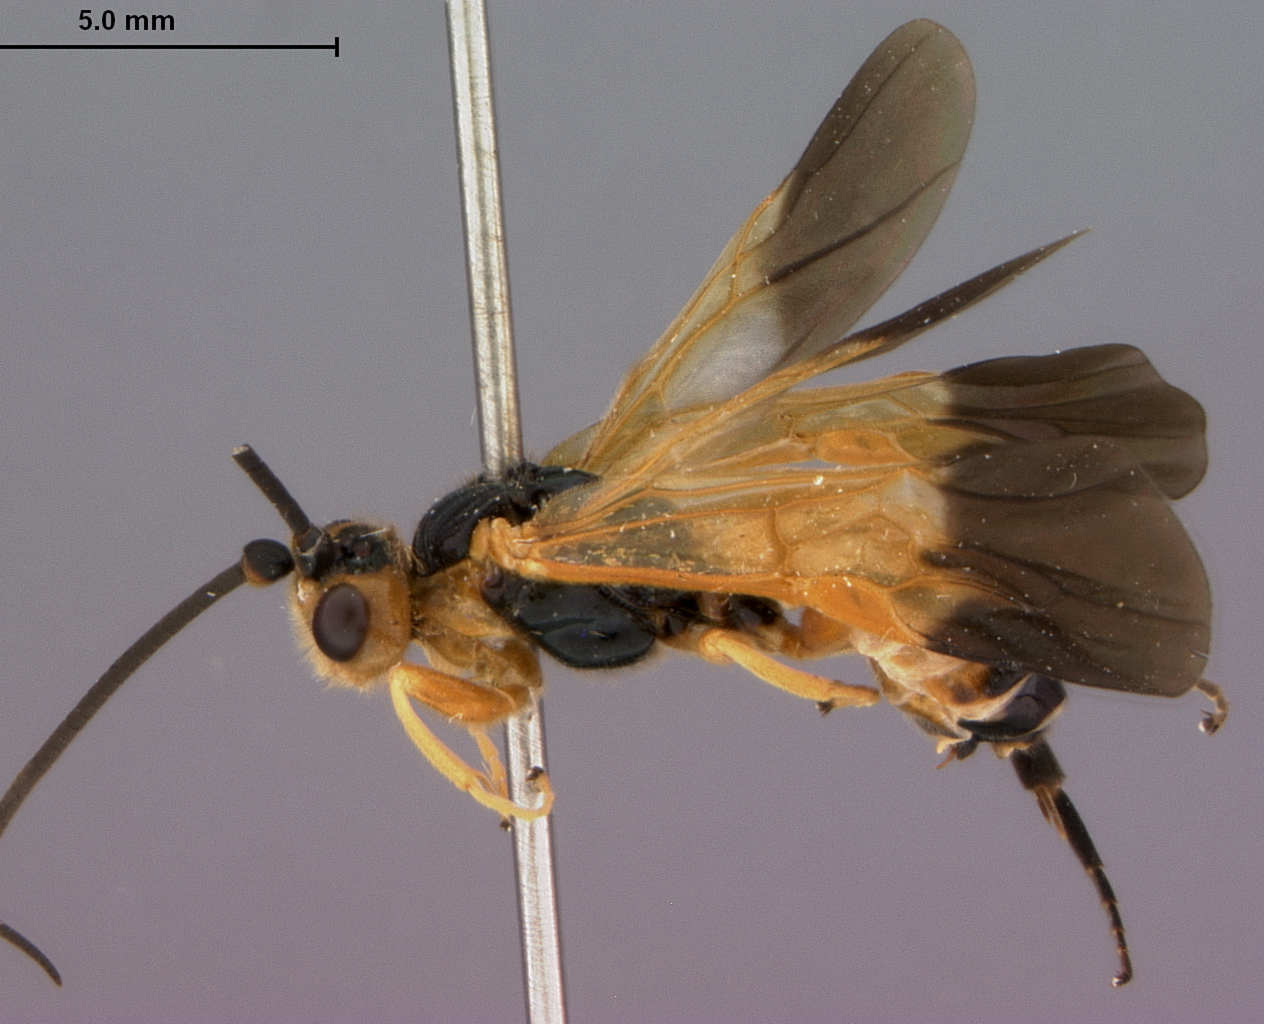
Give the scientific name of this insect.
Cardiochiles bubbur
